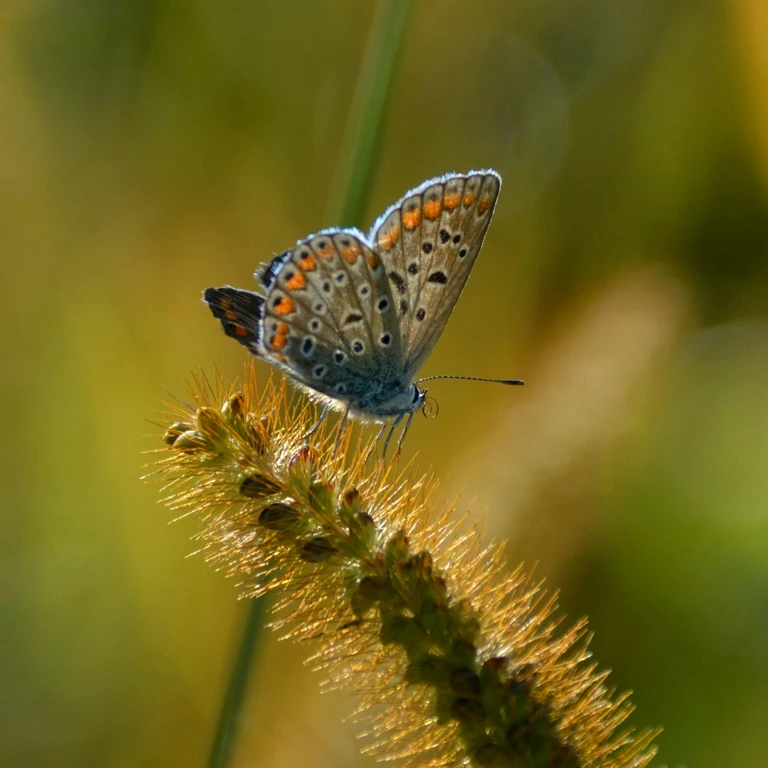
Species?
Polyommatus icarus
